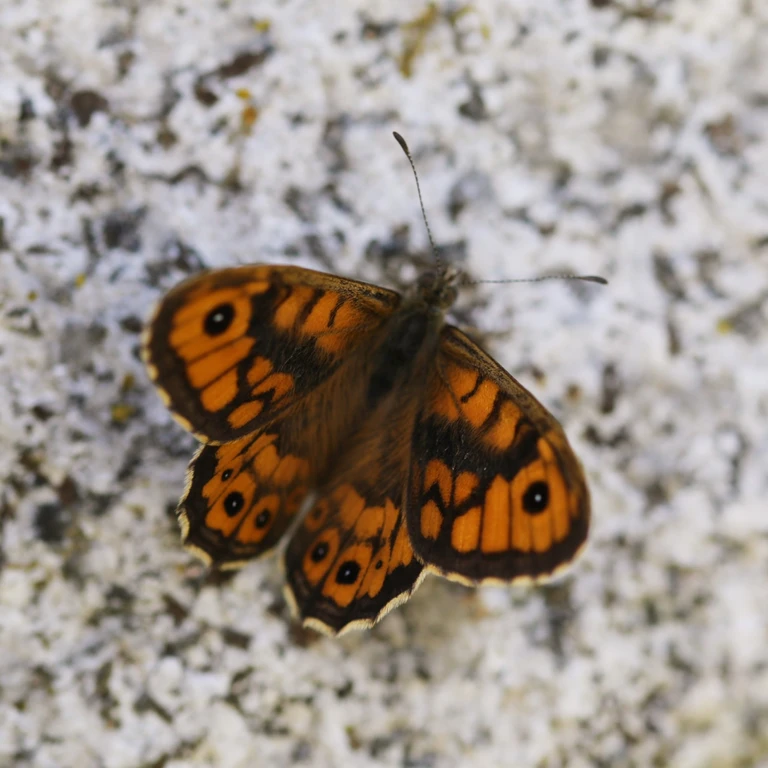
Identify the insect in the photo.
Lasiommata megera (also Pararge megera)
